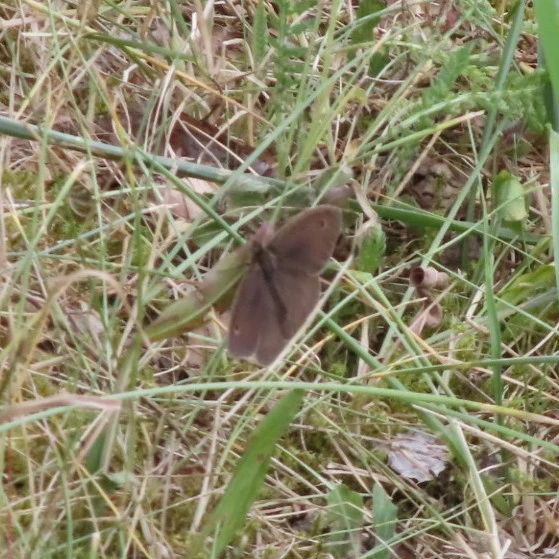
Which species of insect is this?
Maniola jurtina
